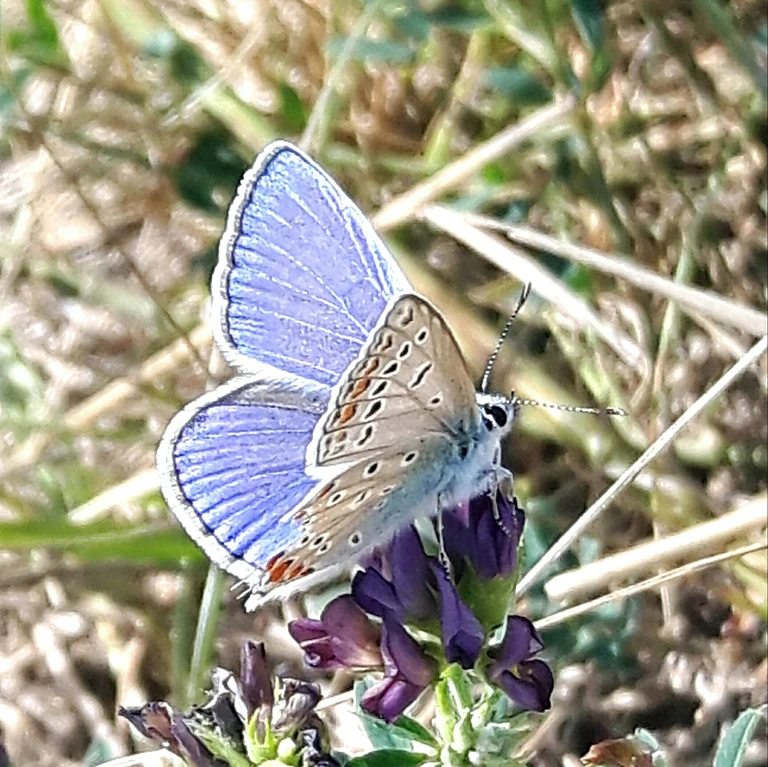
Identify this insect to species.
Polyommatus icarus
